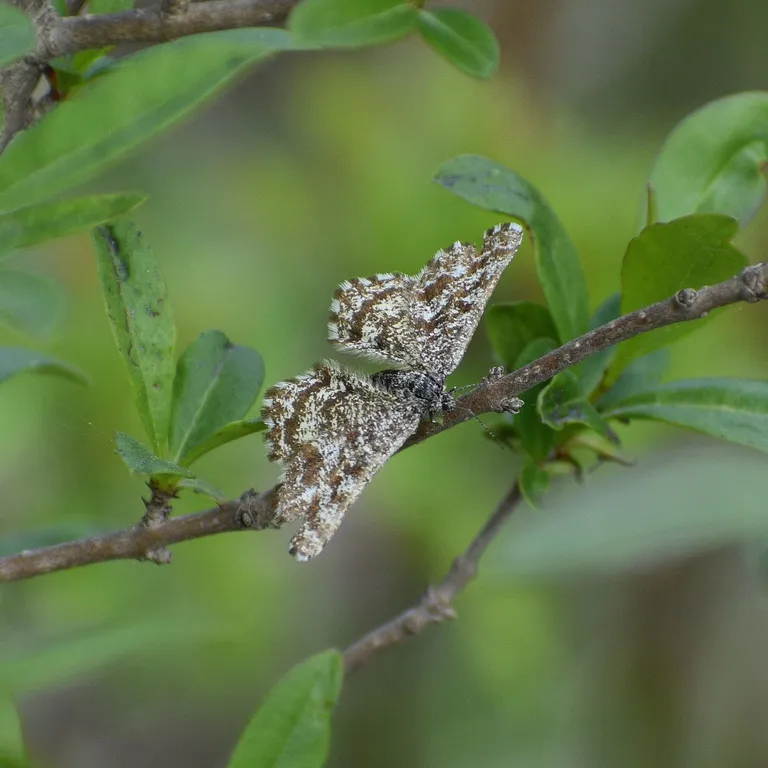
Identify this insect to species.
Ematurga atomaria
